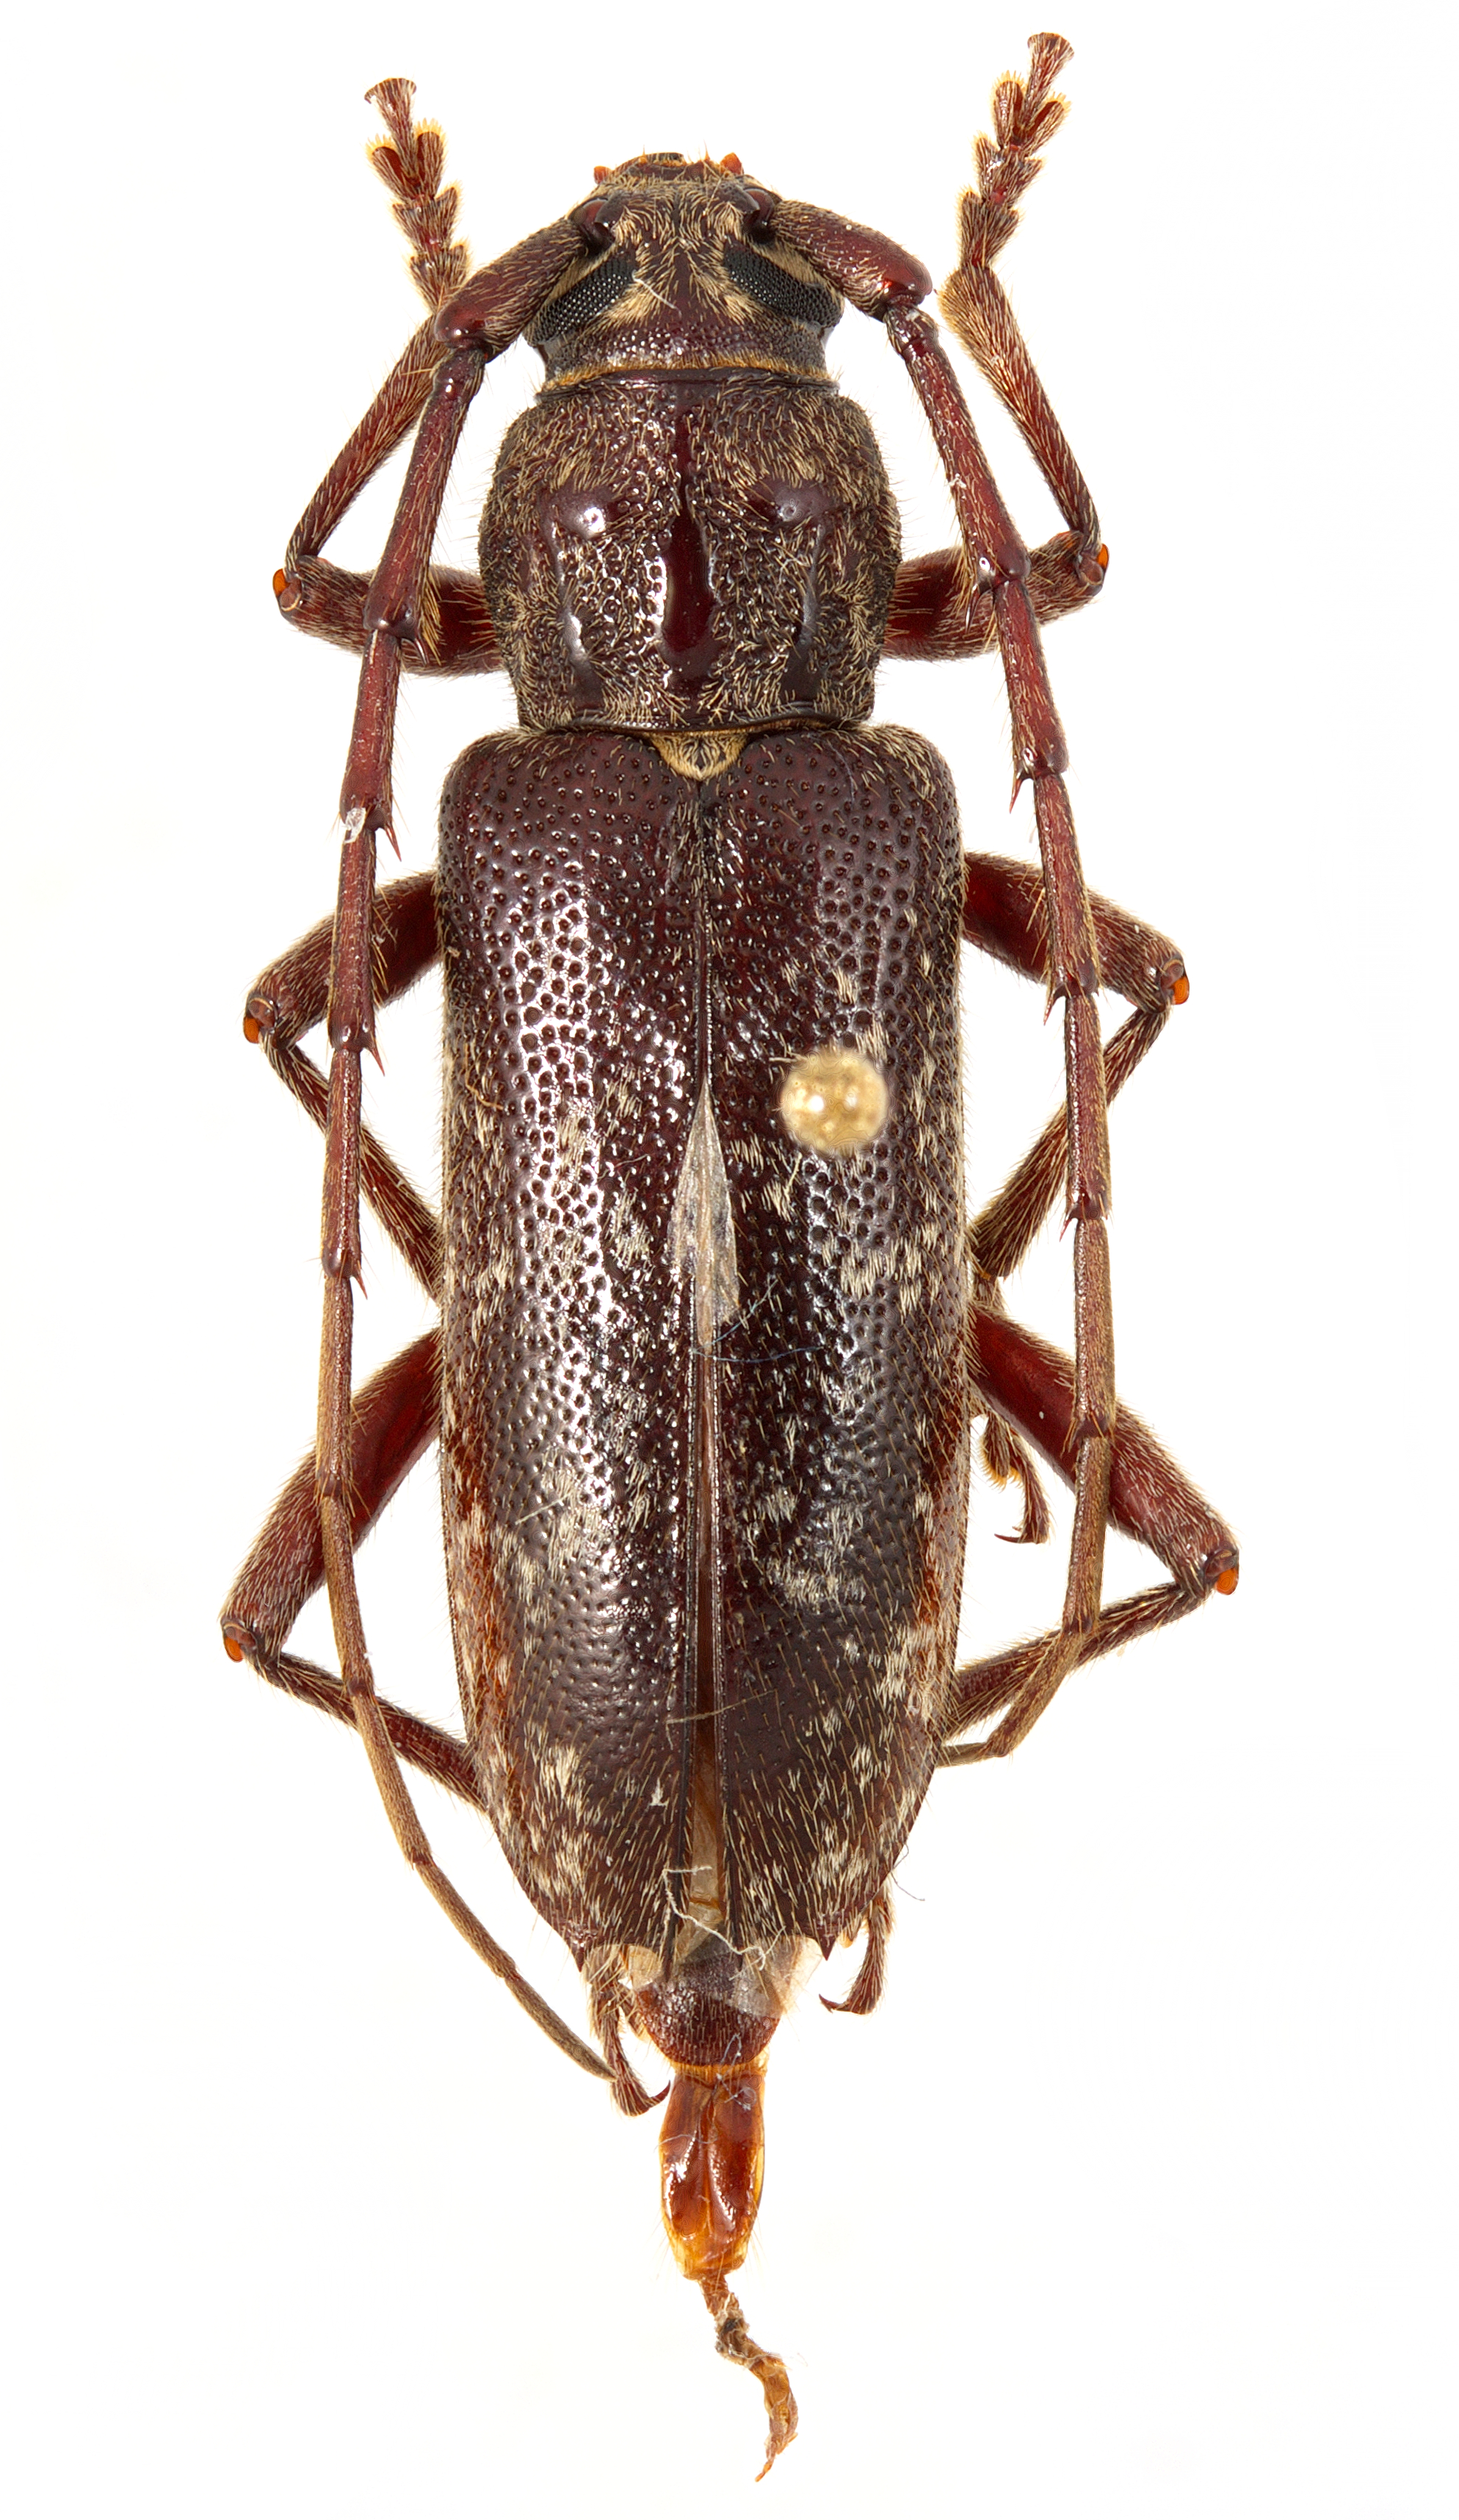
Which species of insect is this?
Parelaphidion aspersum
